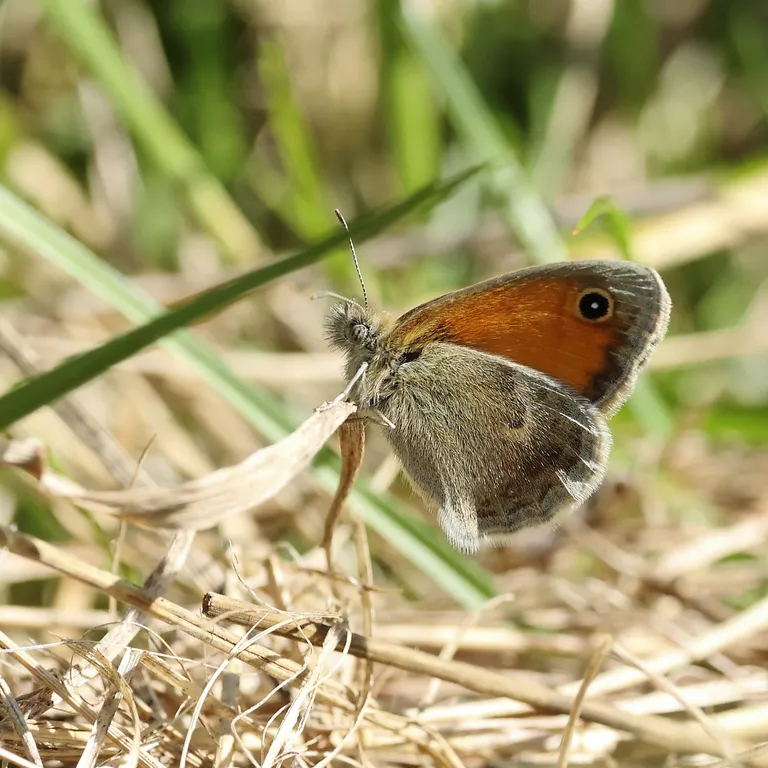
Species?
Coenonympha pamphilus
